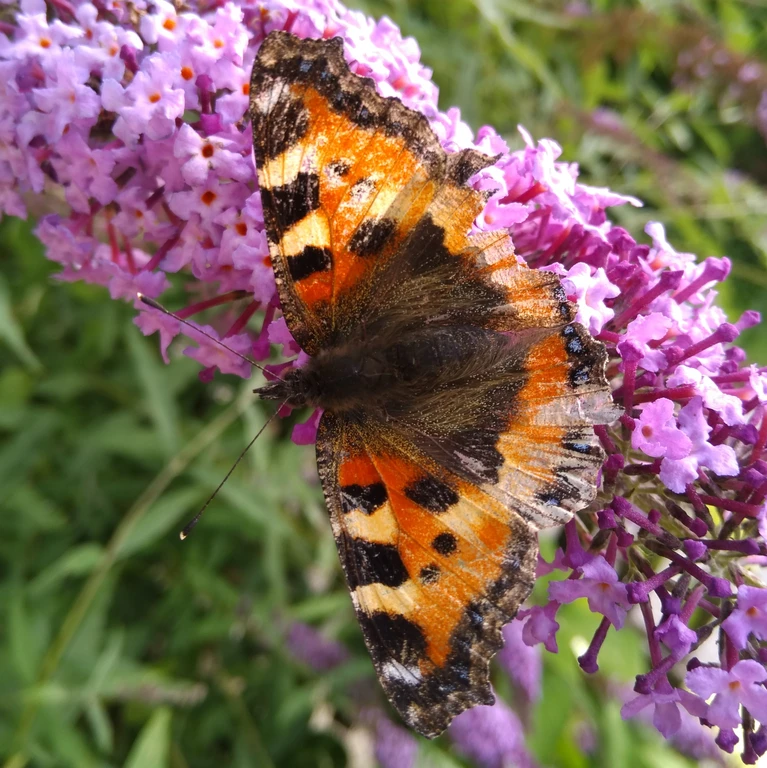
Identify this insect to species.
Aglais urticae
